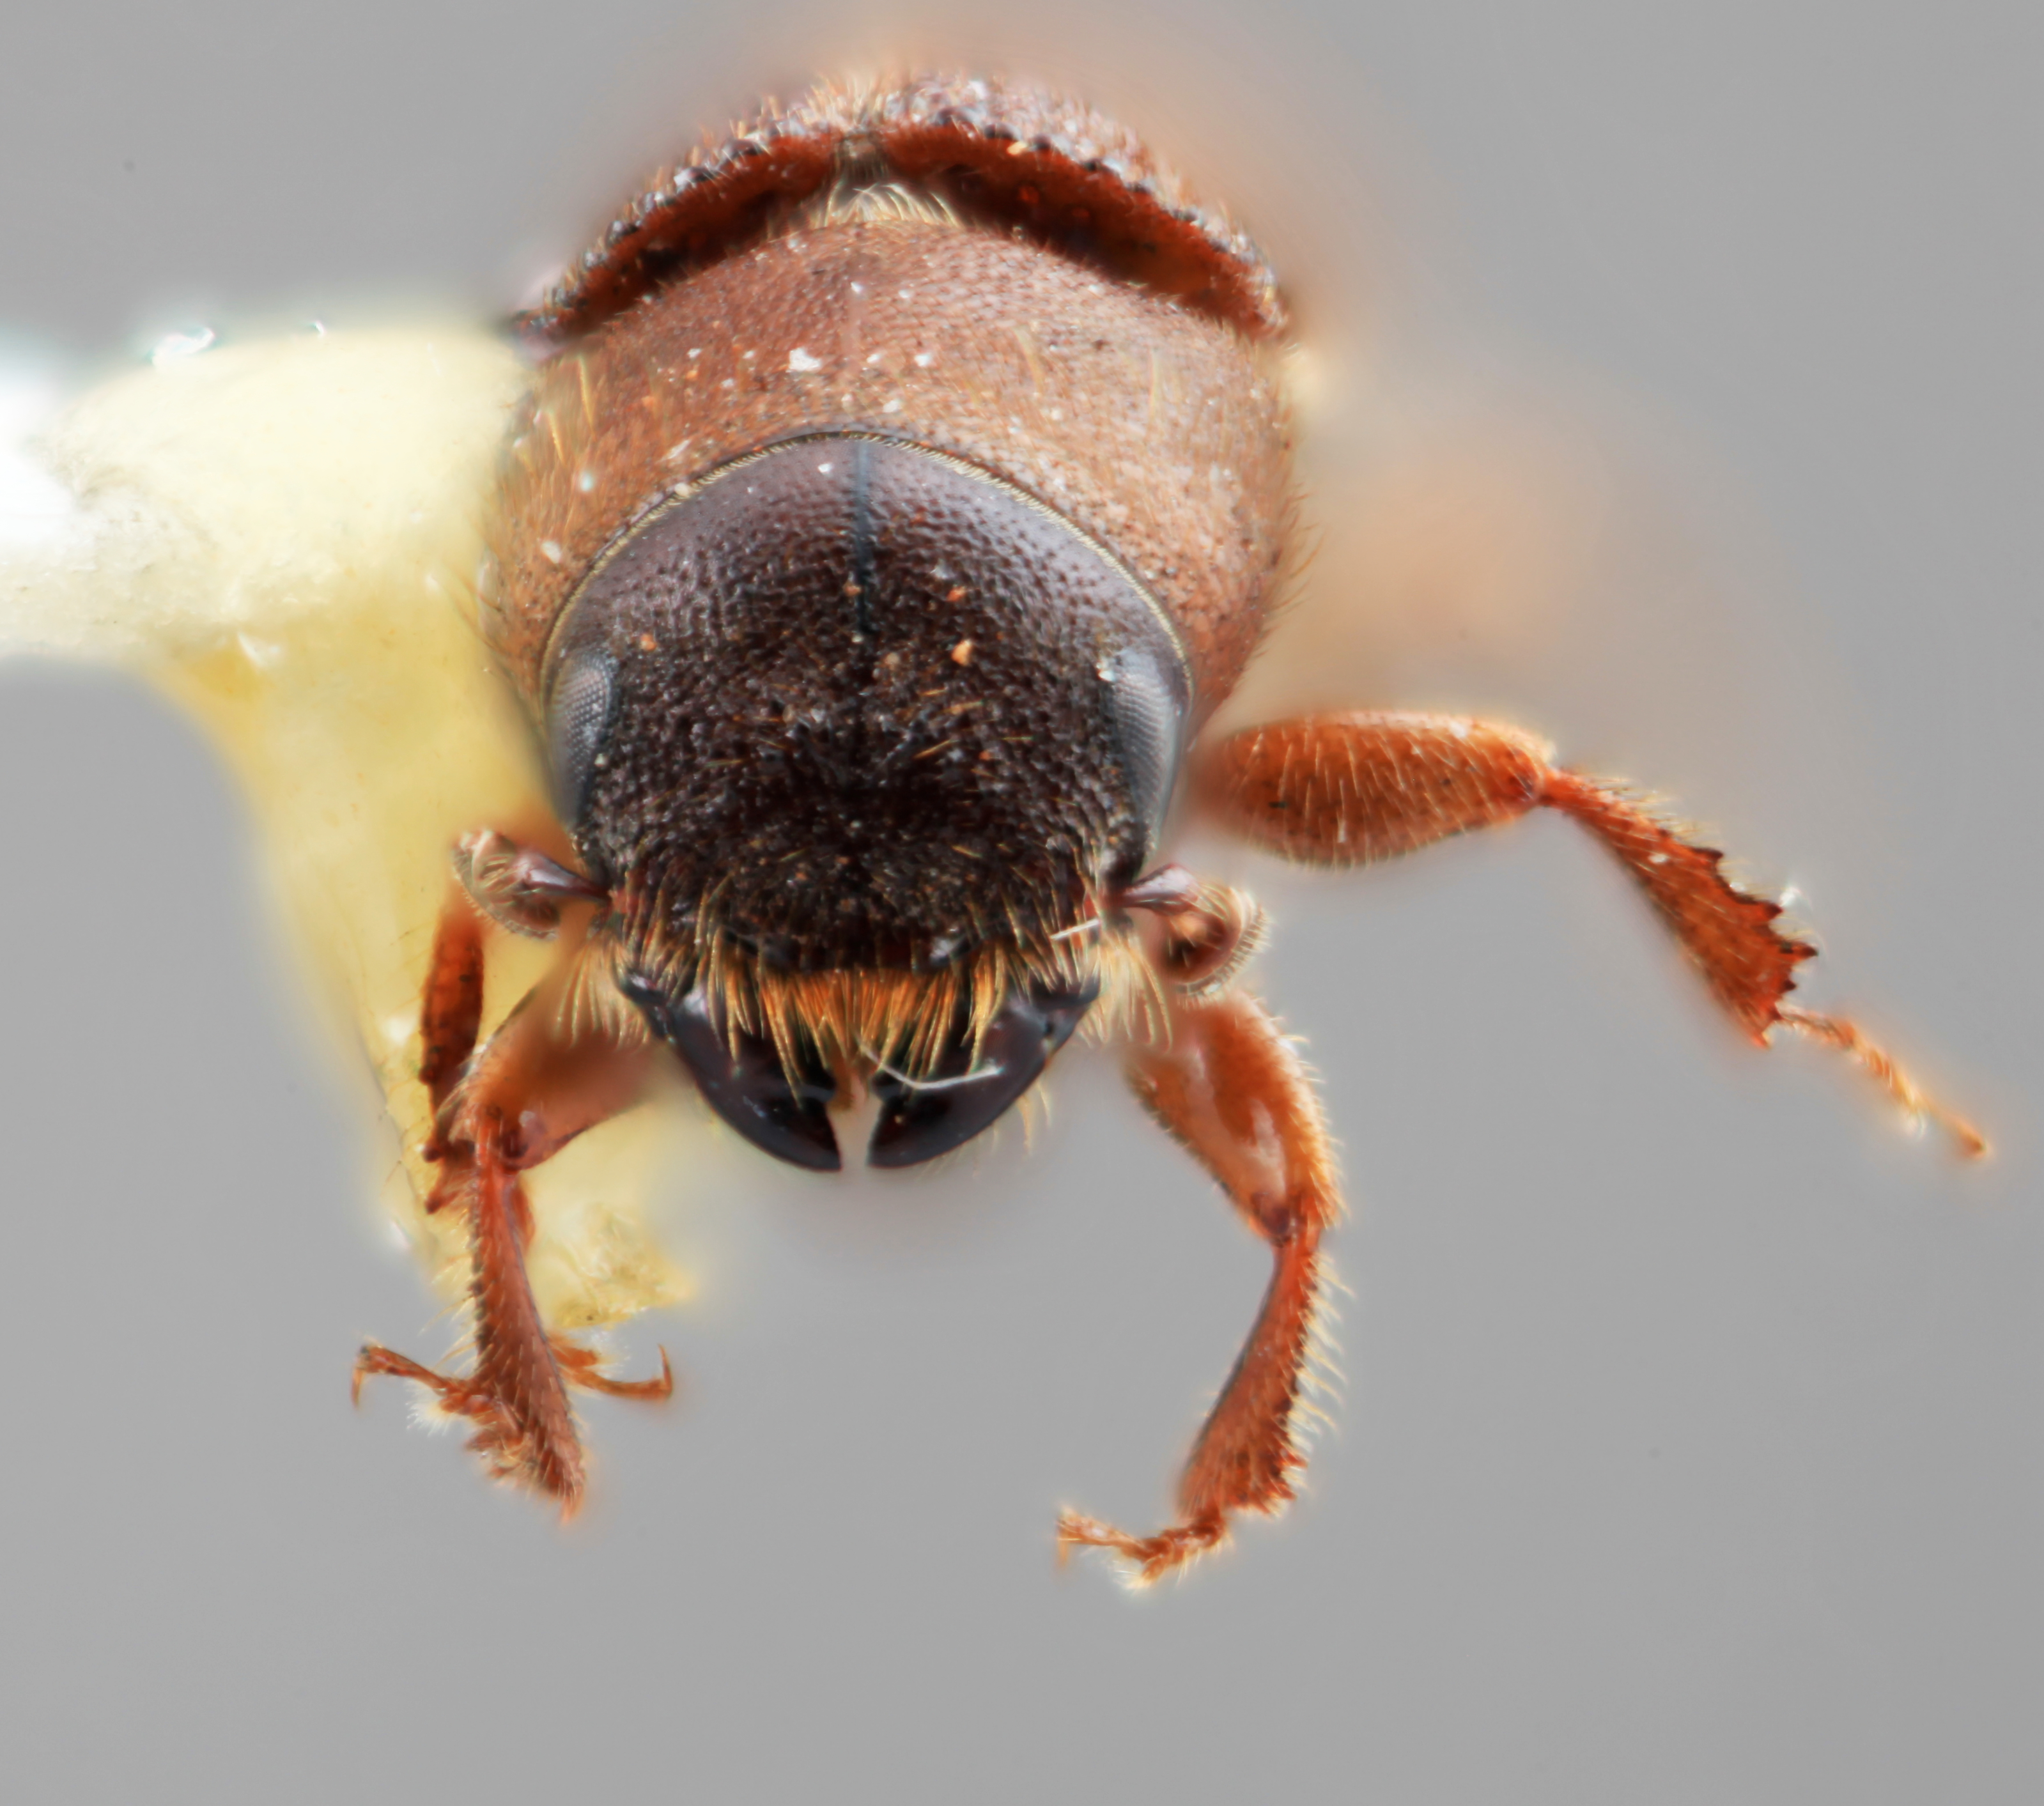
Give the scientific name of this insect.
Dendroctonus vitei
